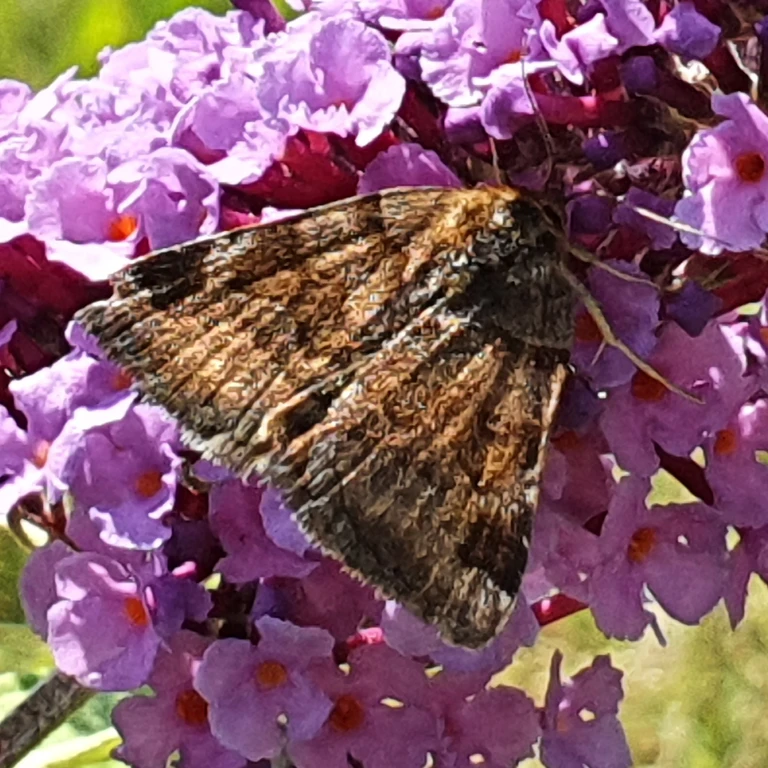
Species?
Euclidia glyphica
